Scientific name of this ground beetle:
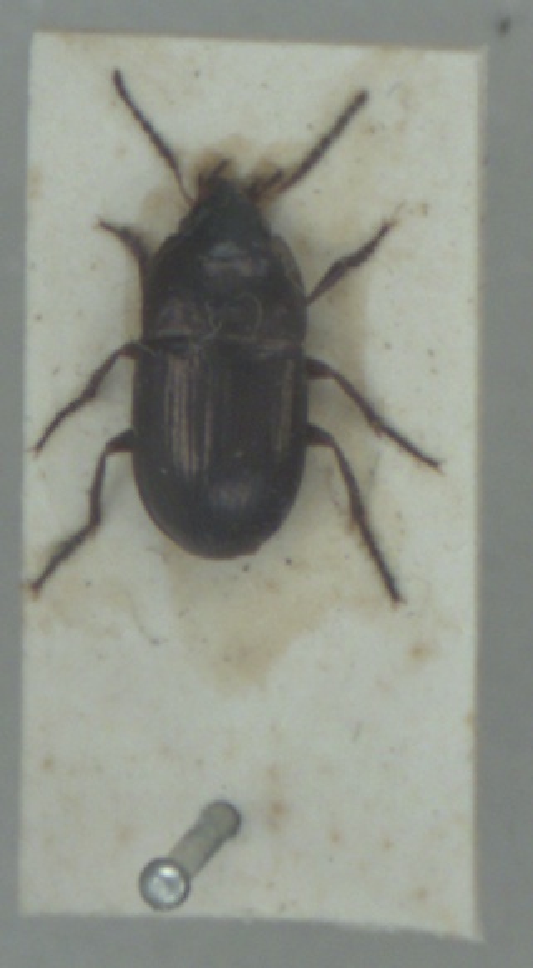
Amara communis
